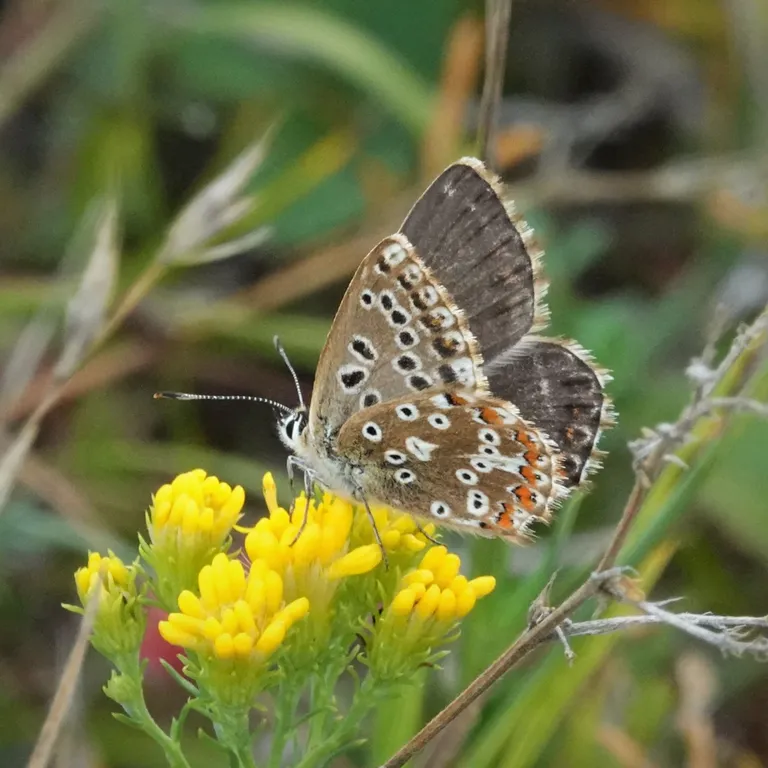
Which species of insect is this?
Lysandra coridon
